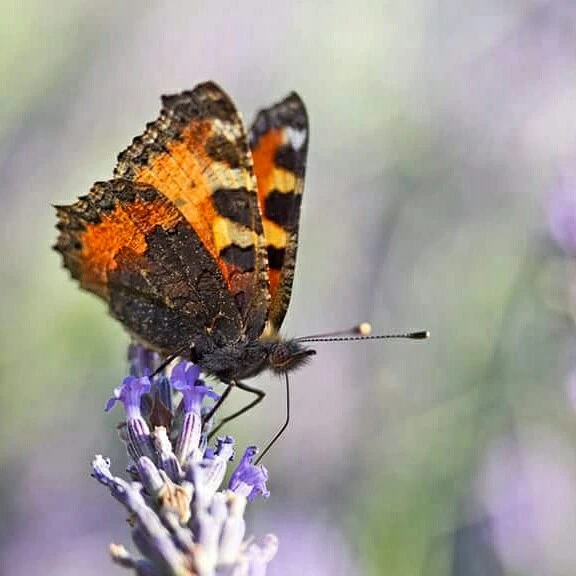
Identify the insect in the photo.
Aglais urticae
